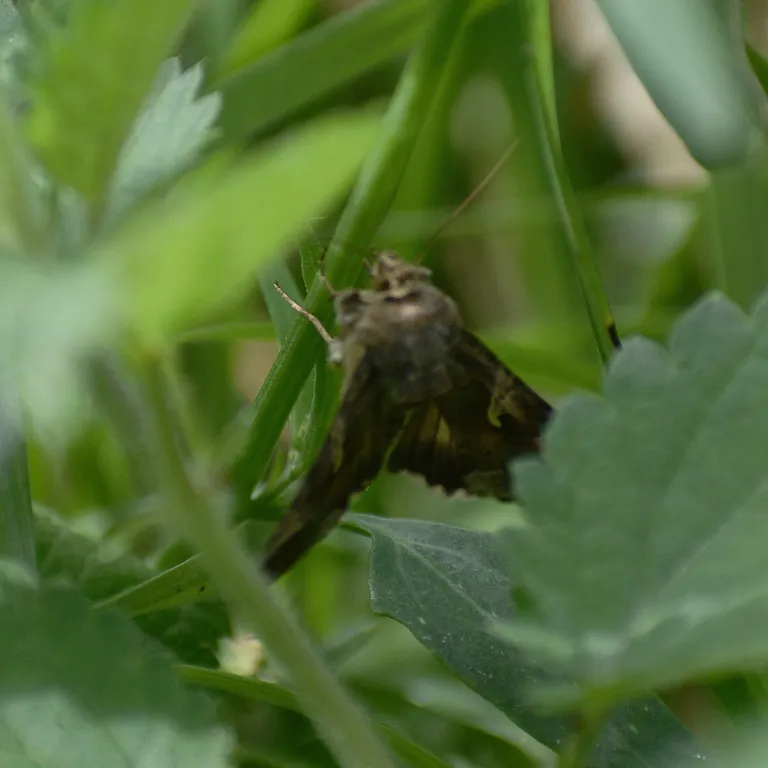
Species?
Autographa gamma
